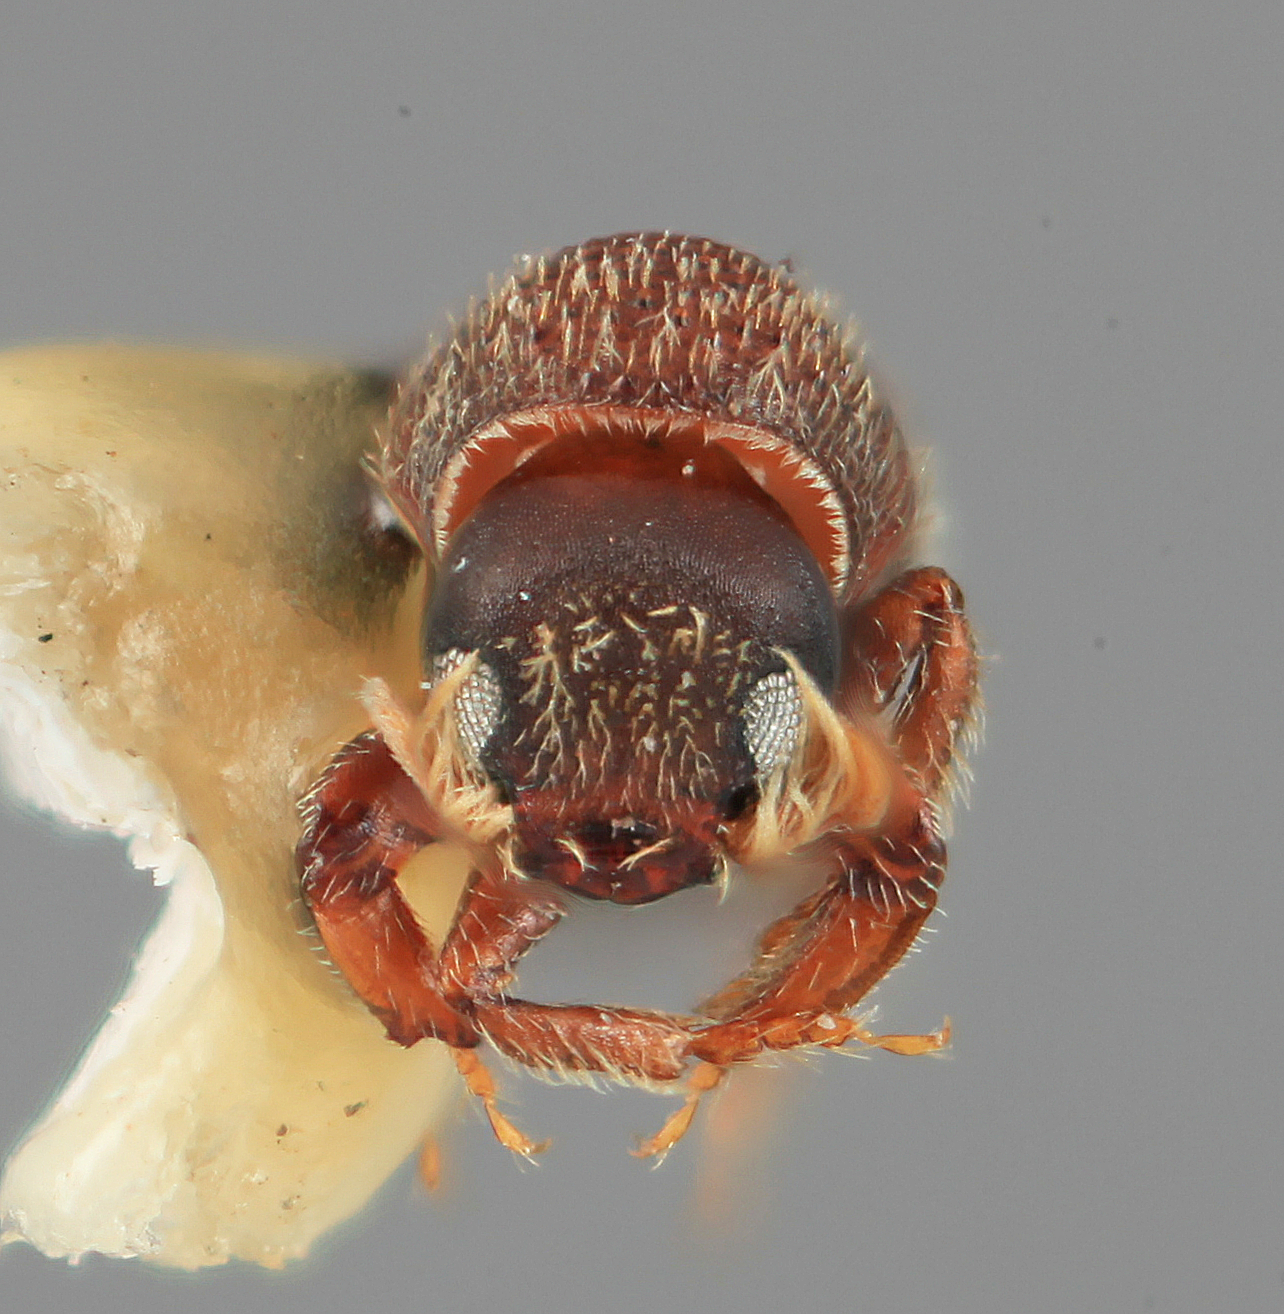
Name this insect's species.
Micracis festivus
